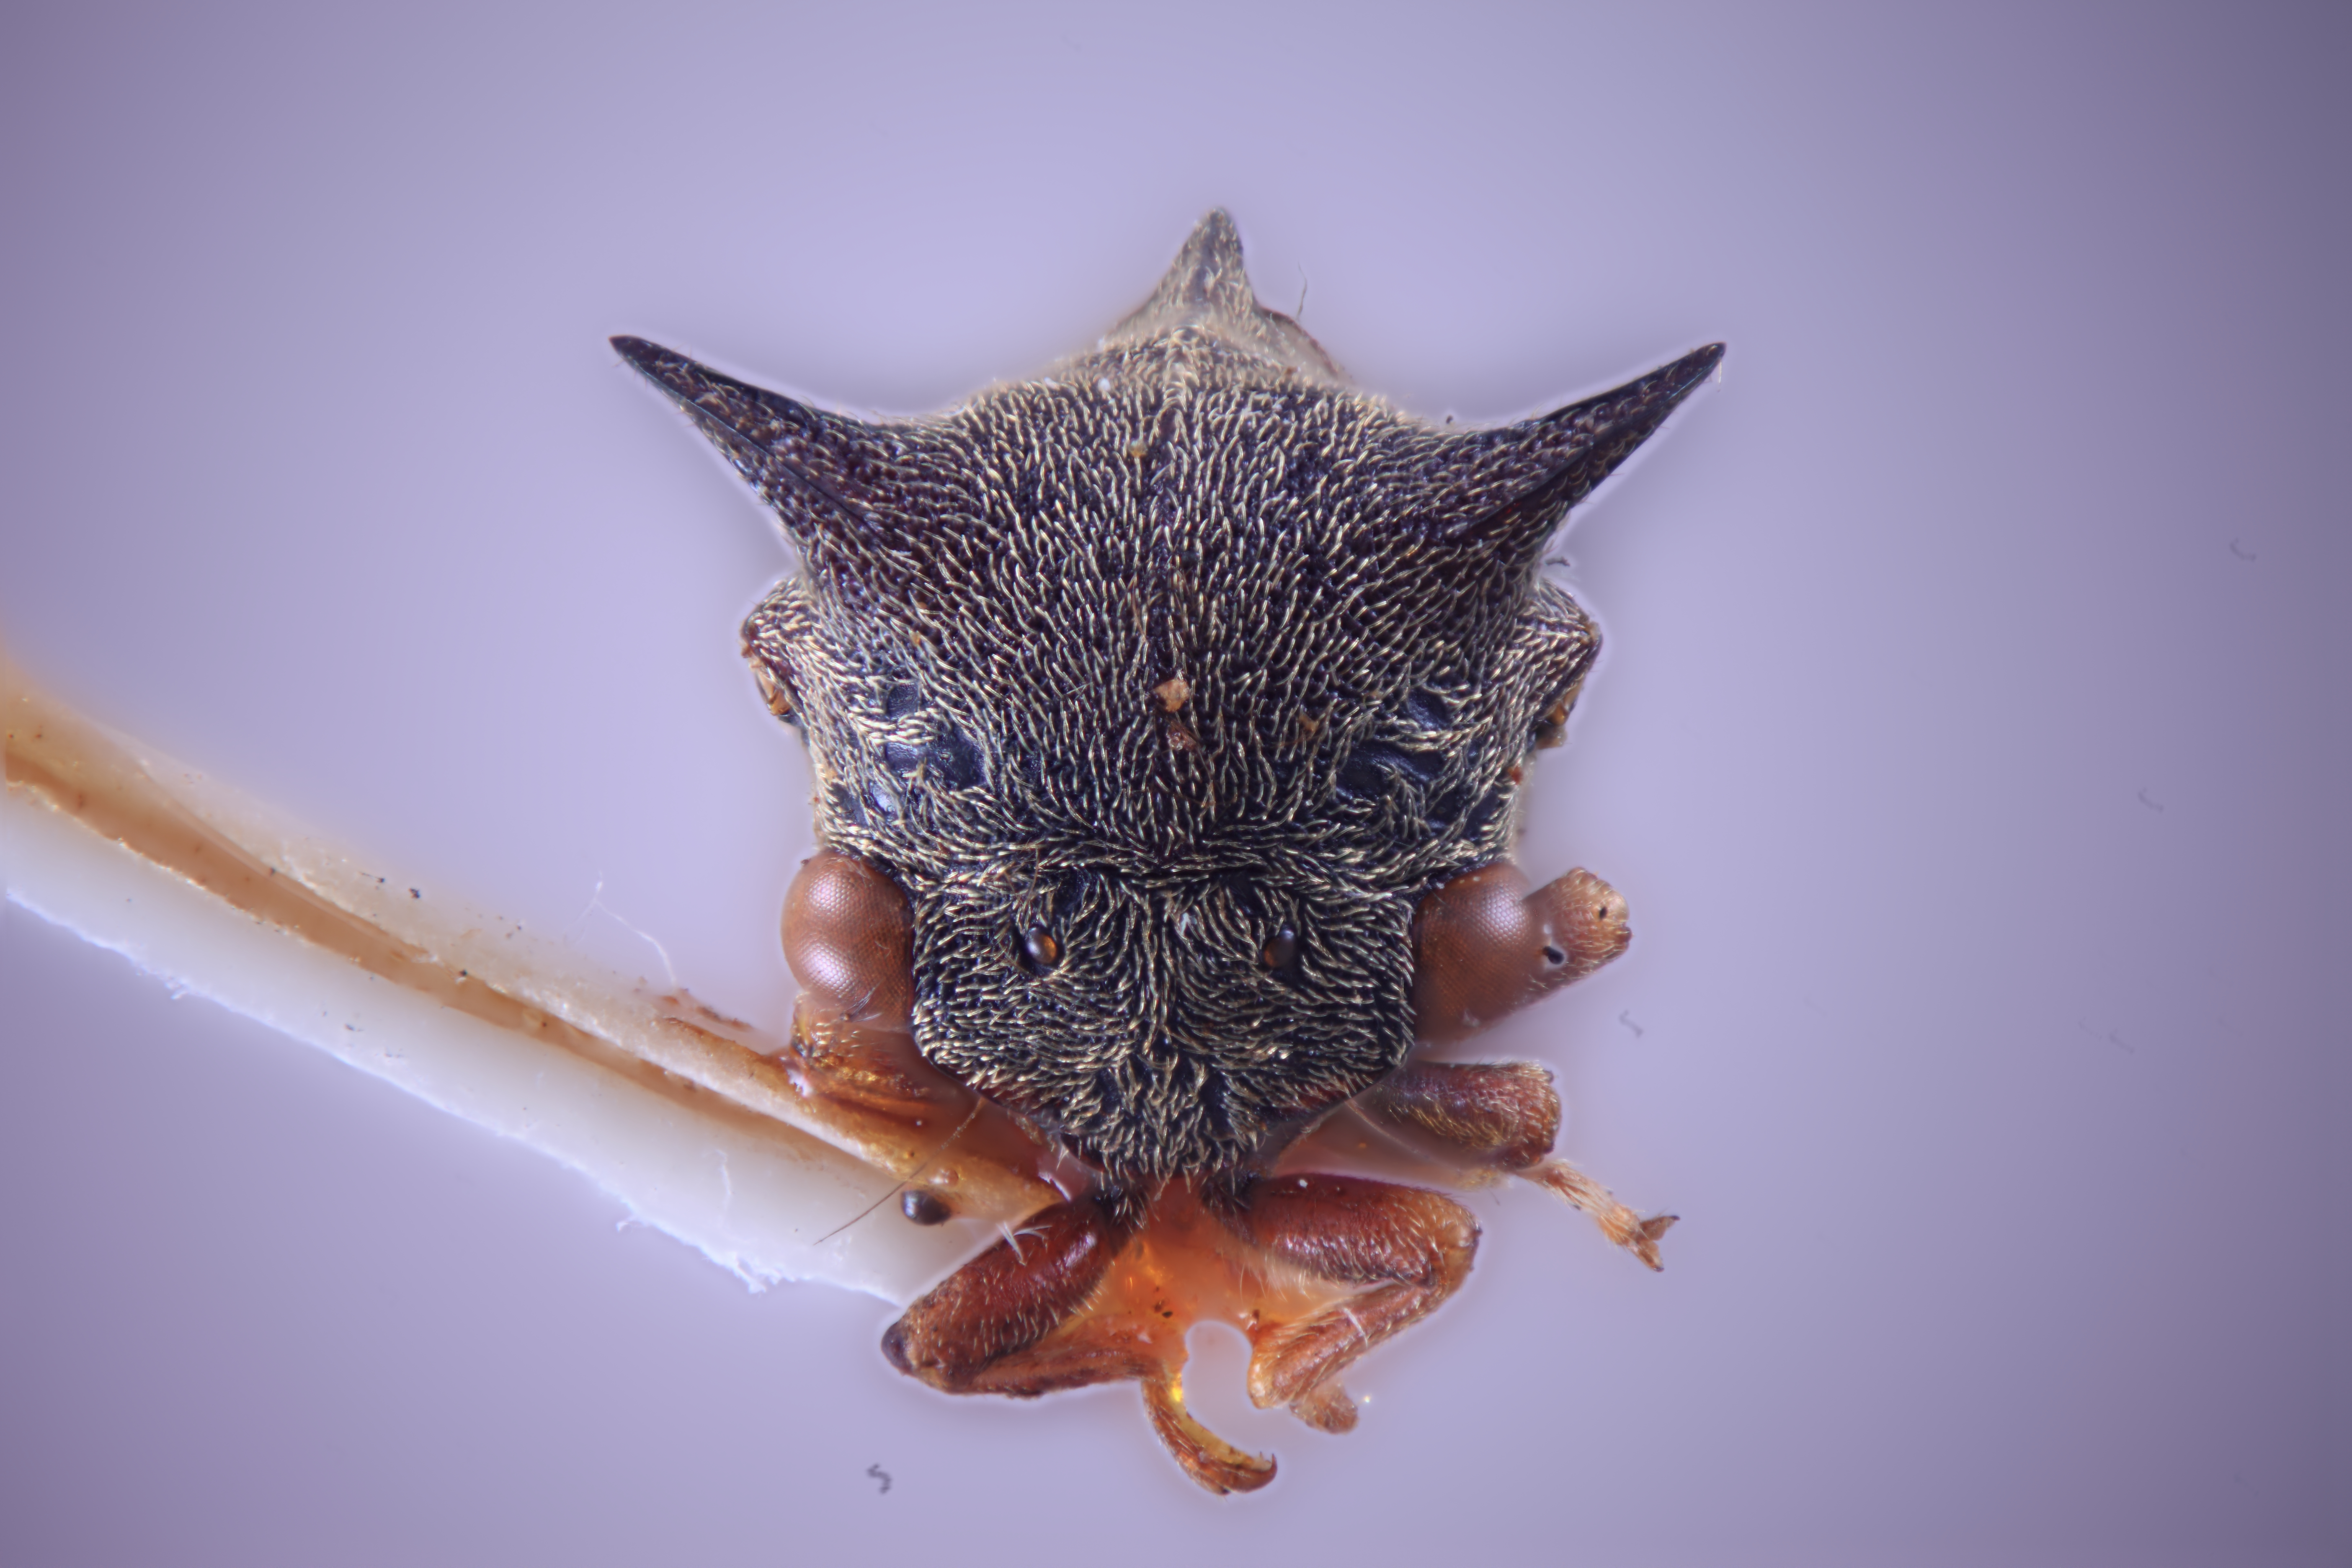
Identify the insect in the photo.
Tricentrus albescens
